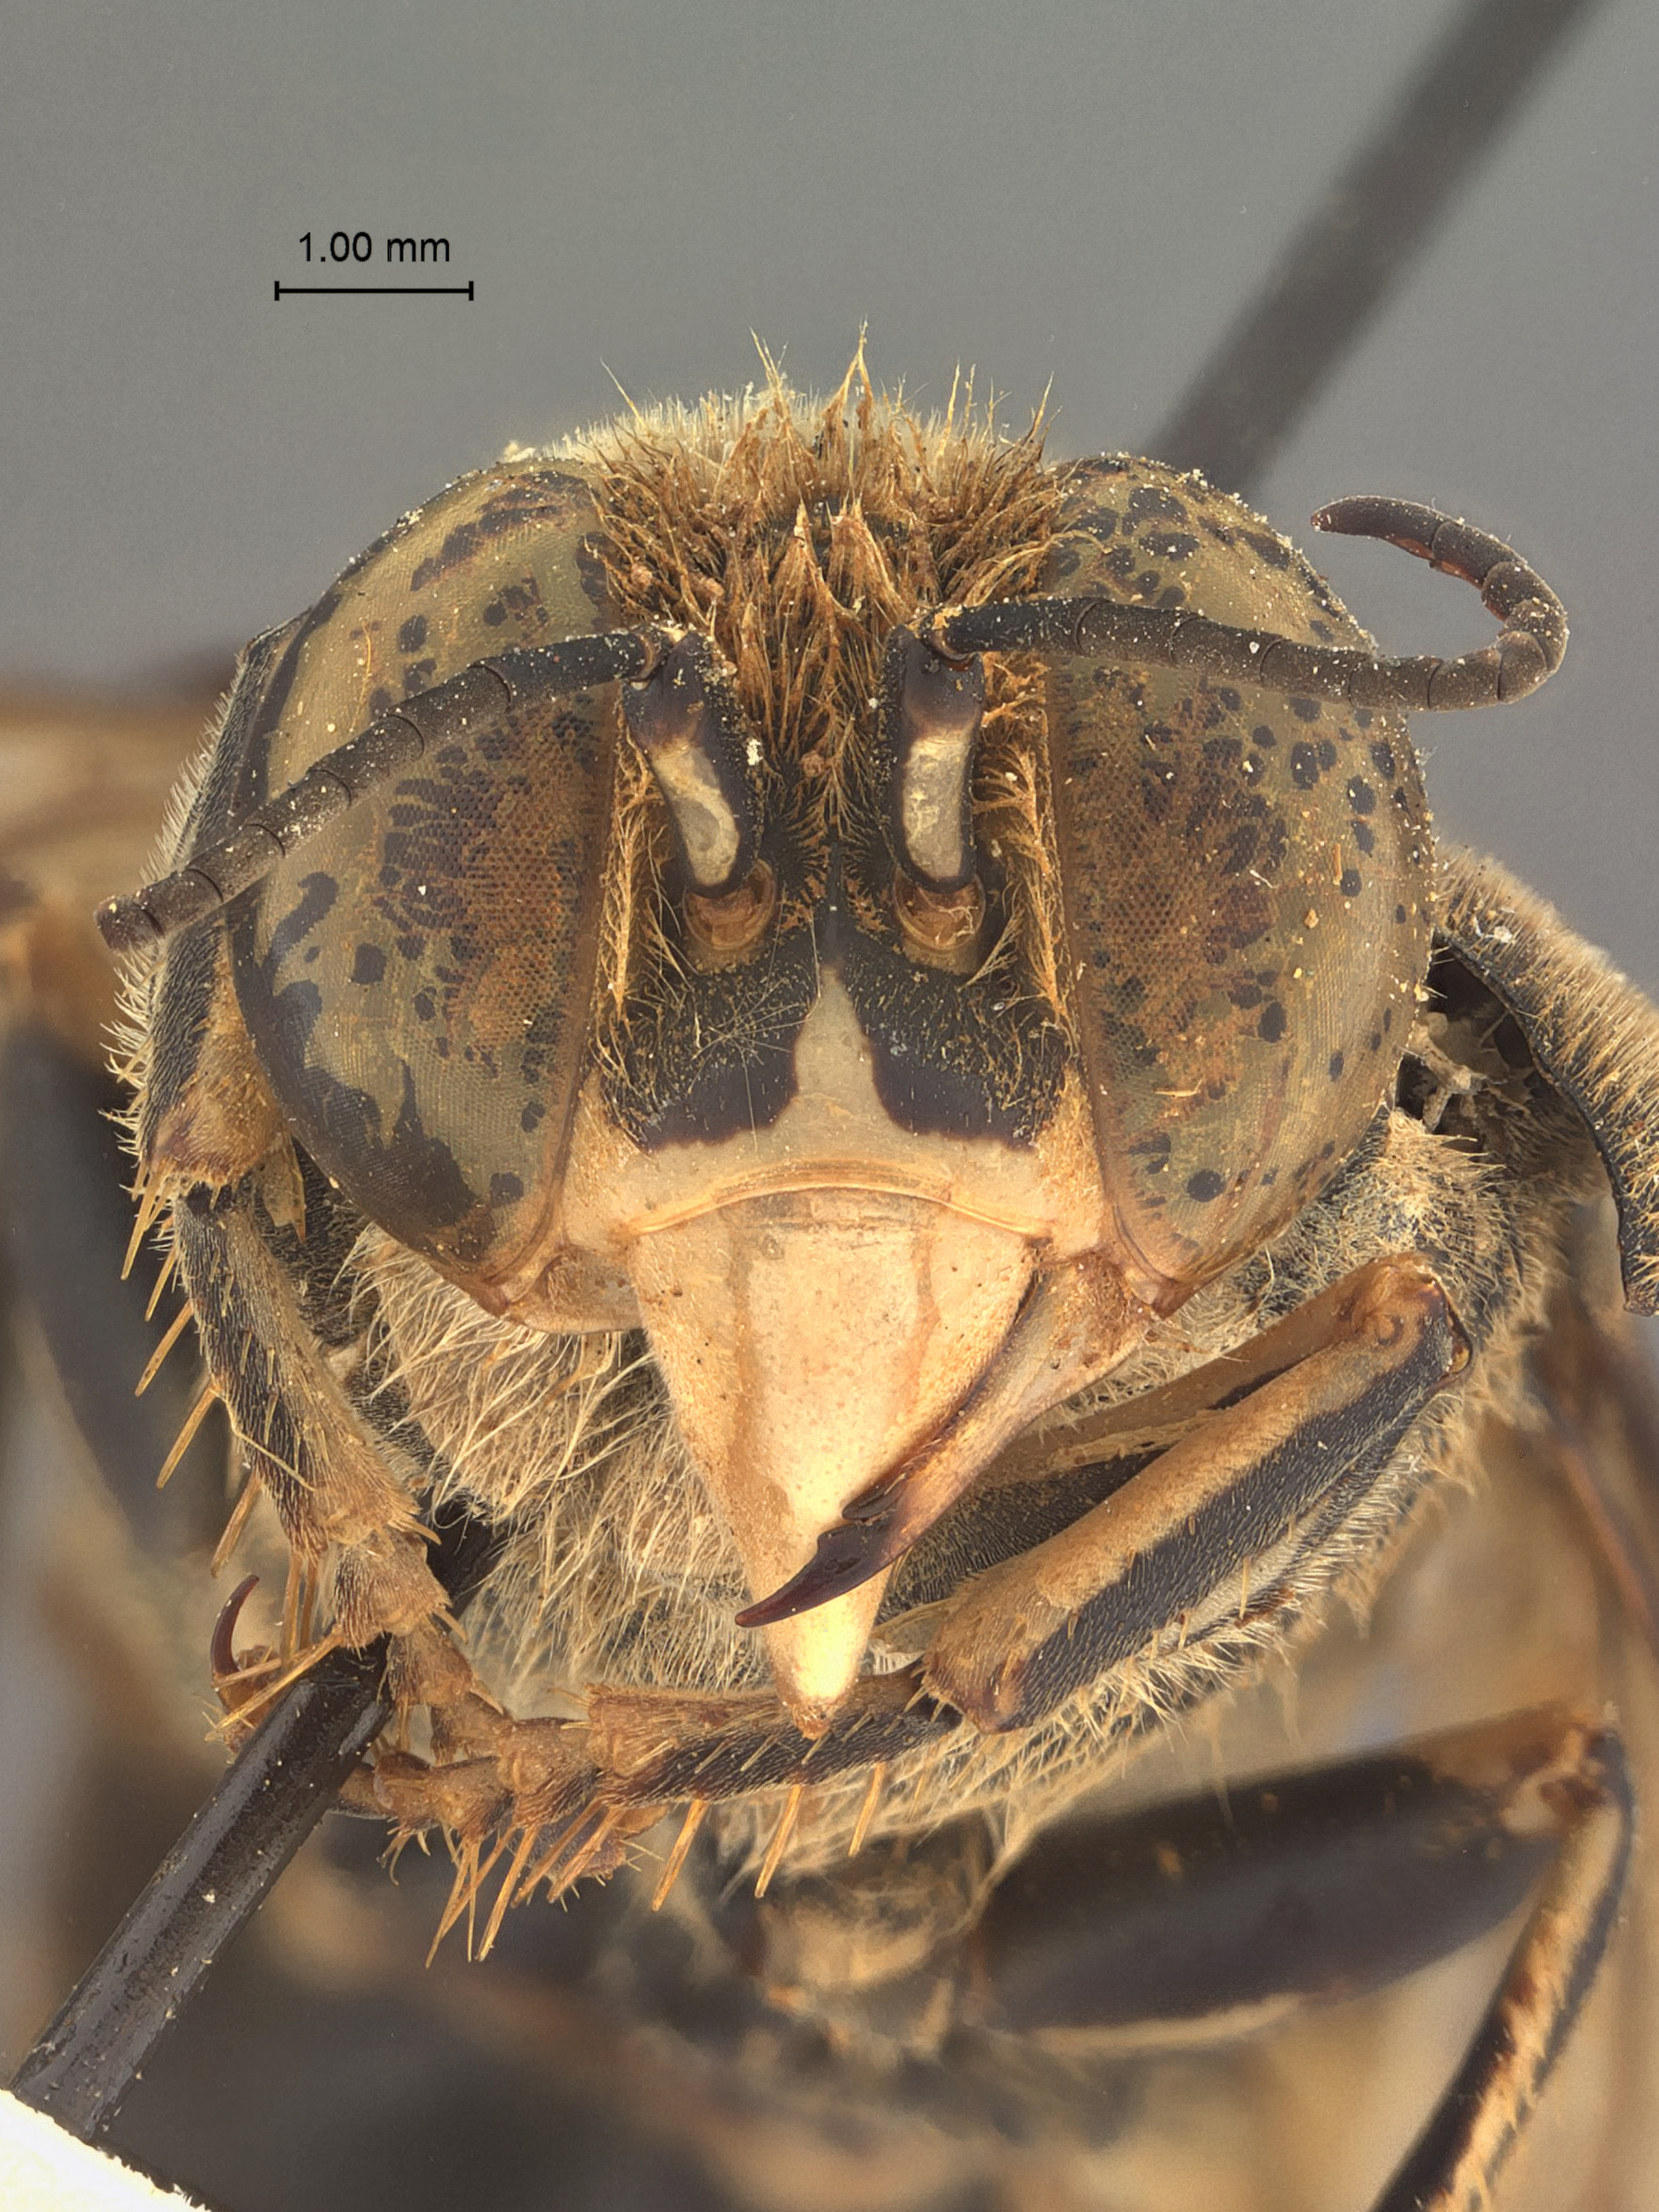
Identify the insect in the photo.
Bembix liberiensis
